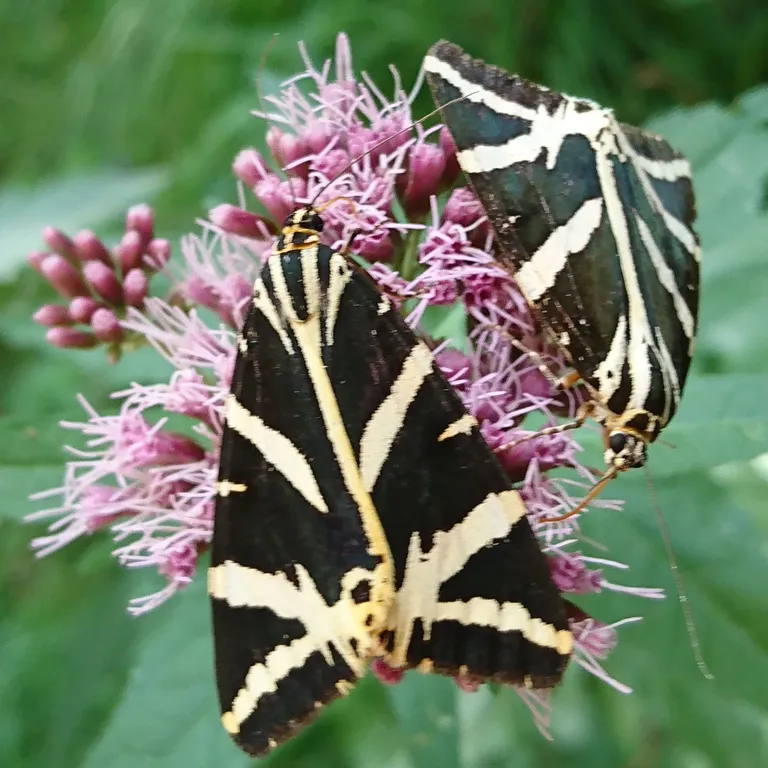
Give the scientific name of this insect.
Euplagia quadripunctaria
